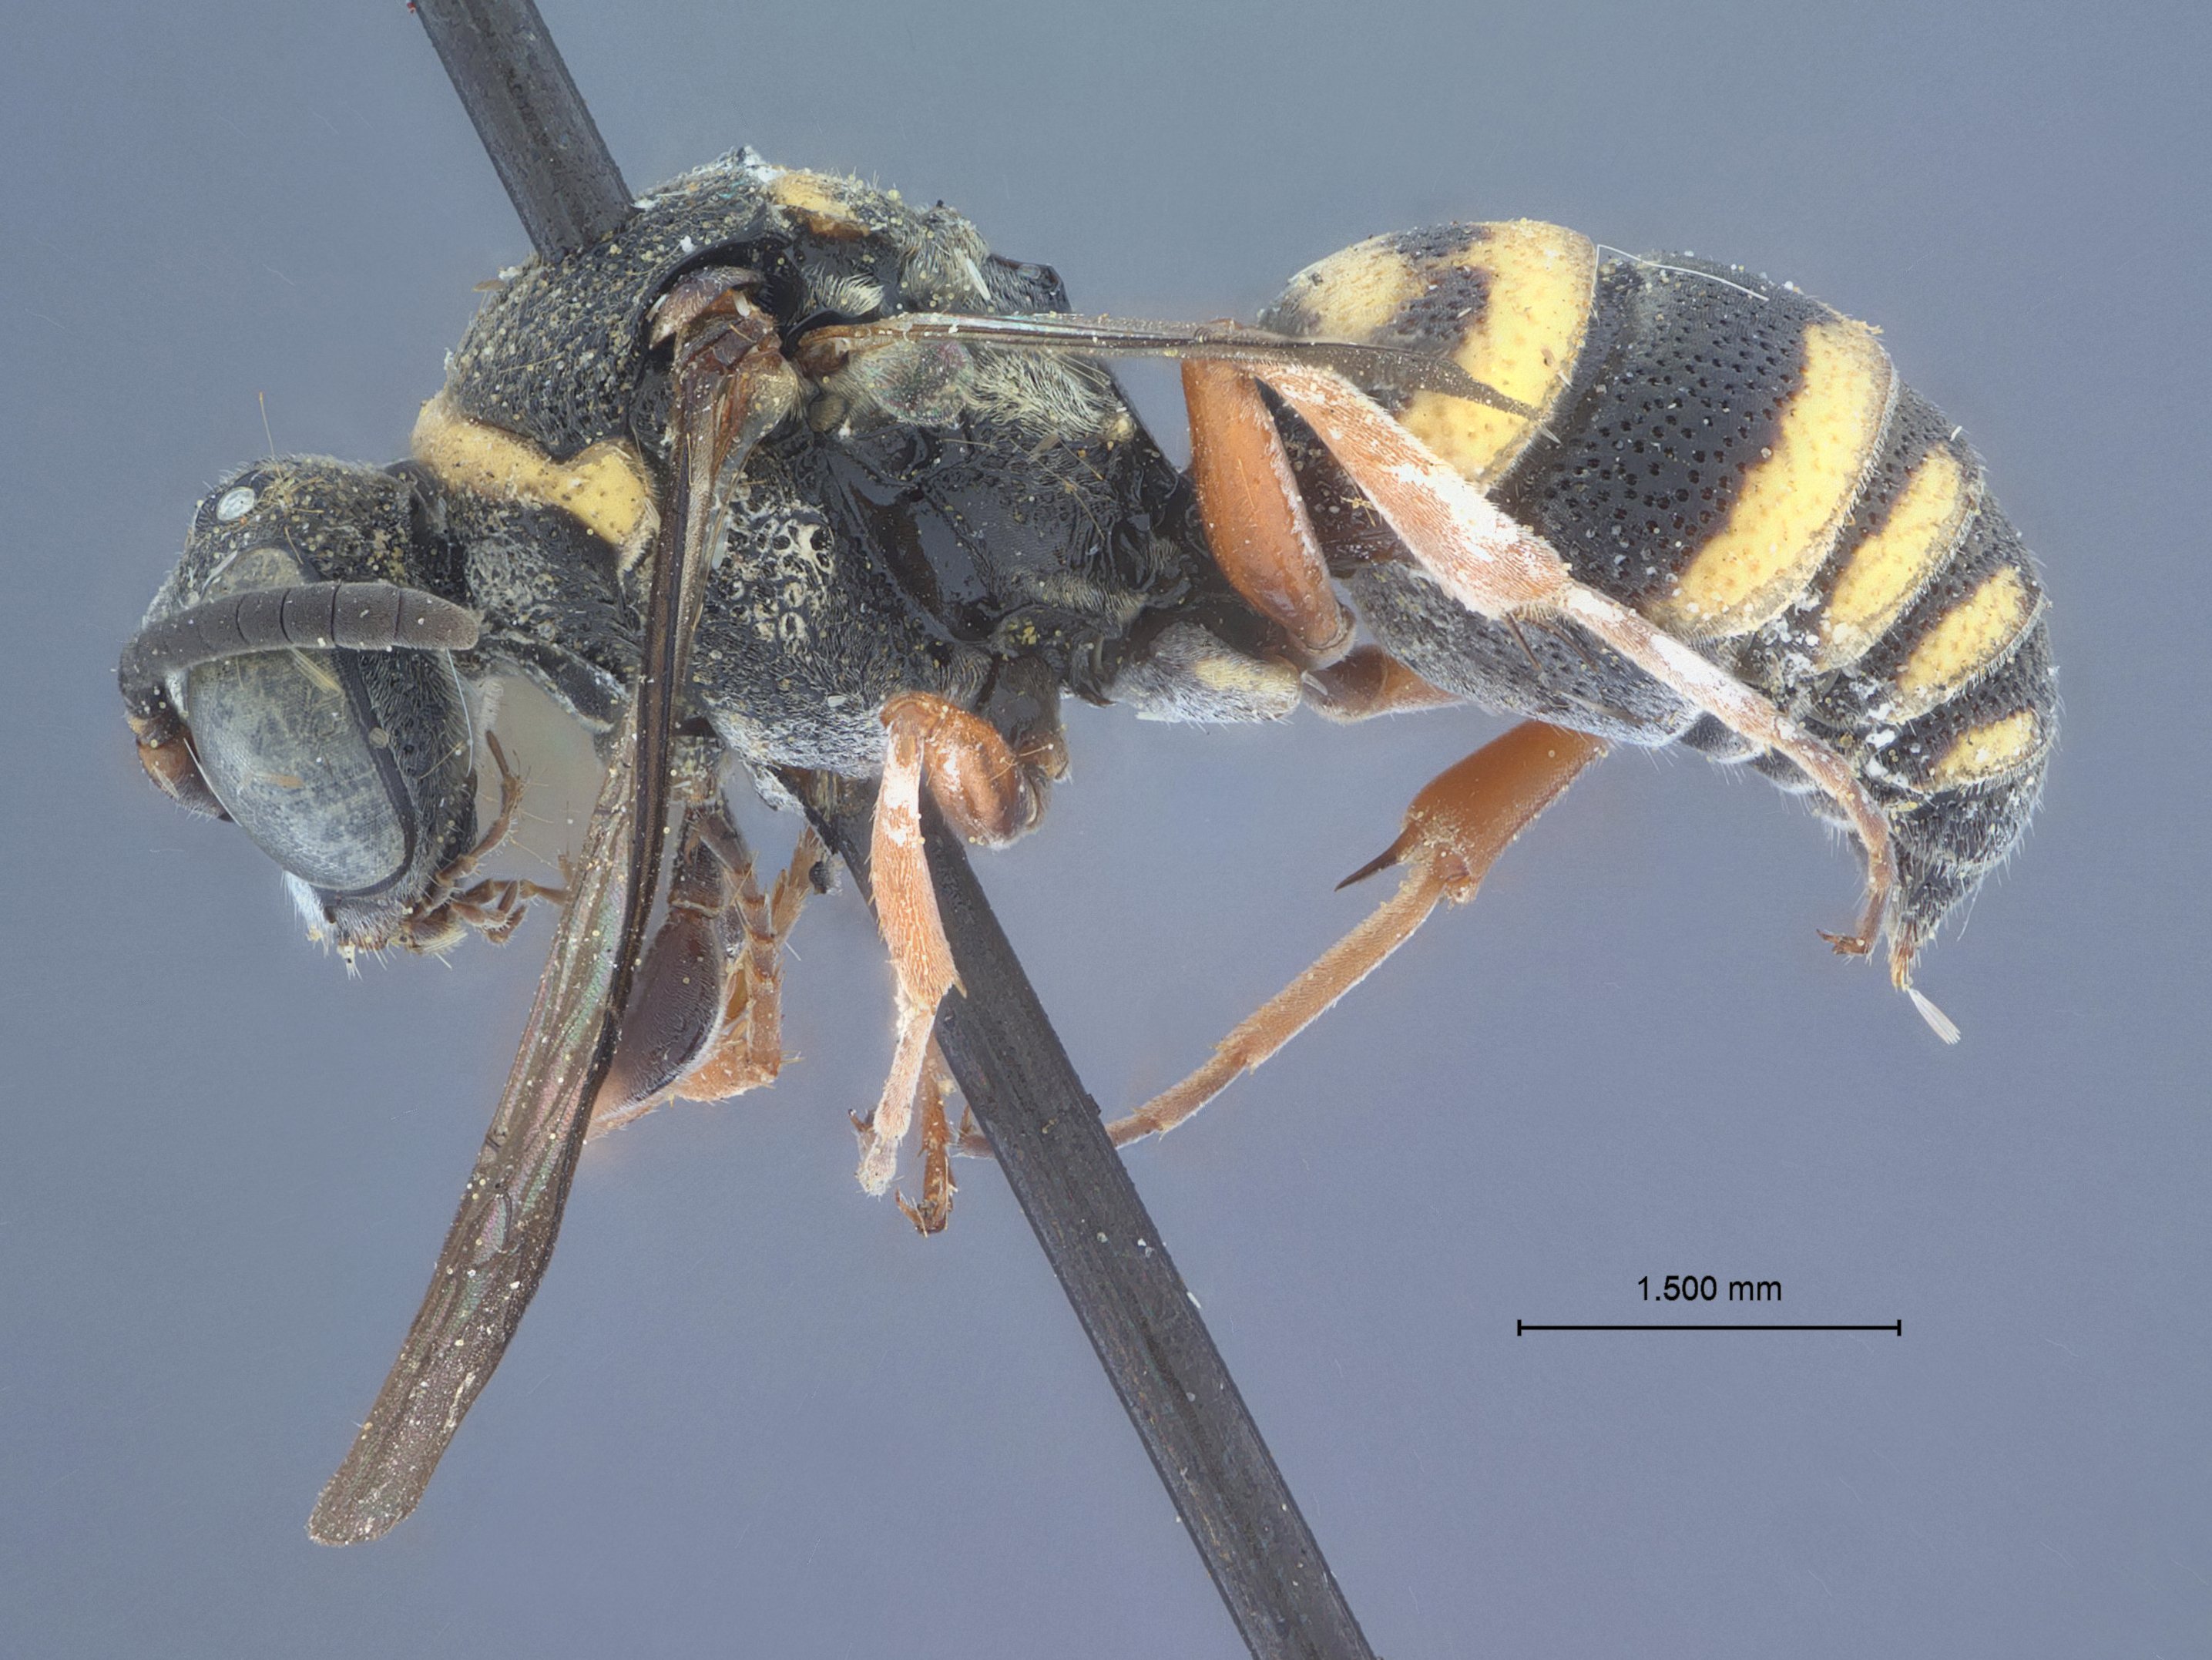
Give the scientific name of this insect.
Brachystegus pulentus
